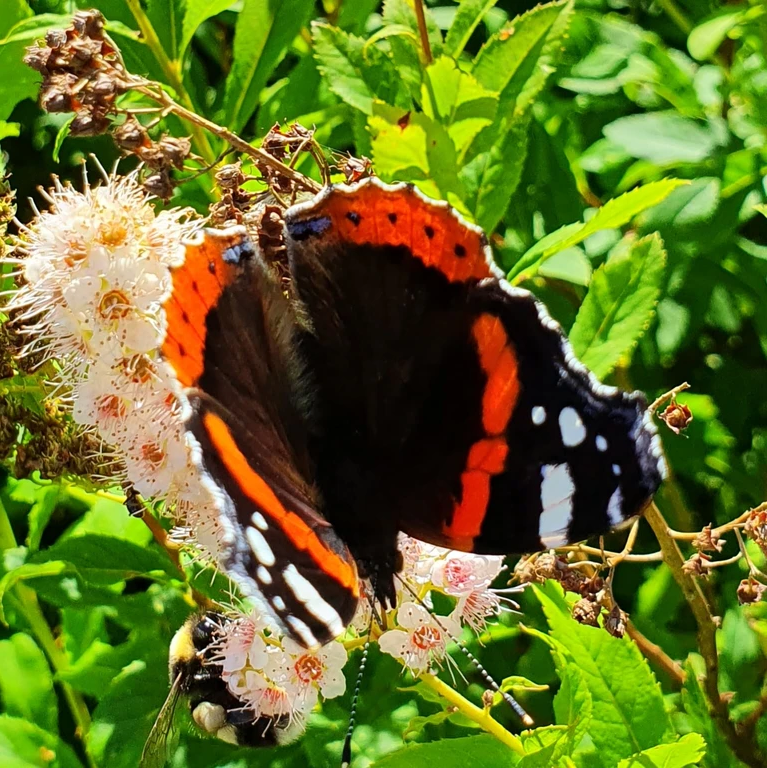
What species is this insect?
Vanessa atalanta
